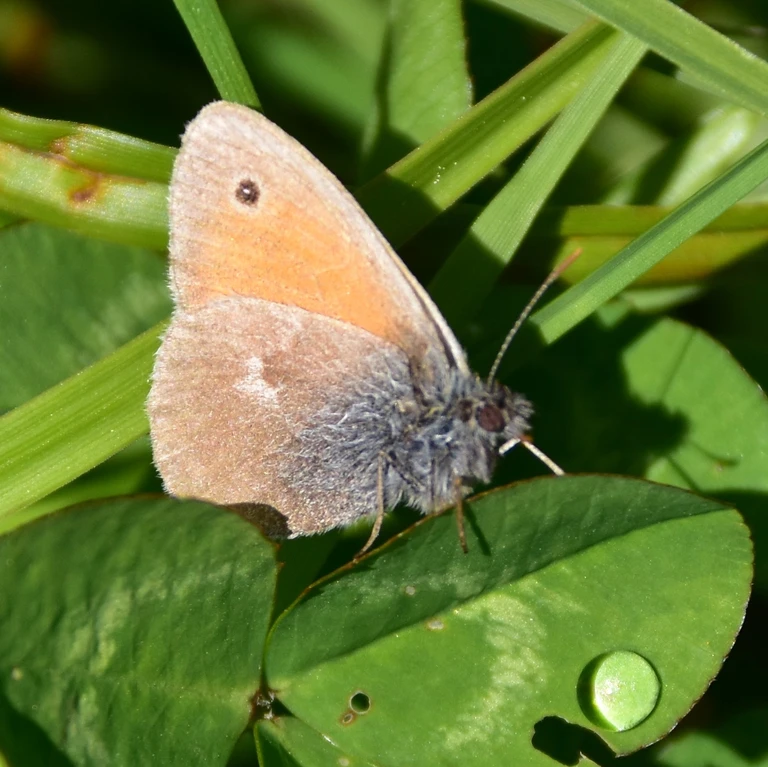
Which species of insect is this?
Coenonympha pamphilus
